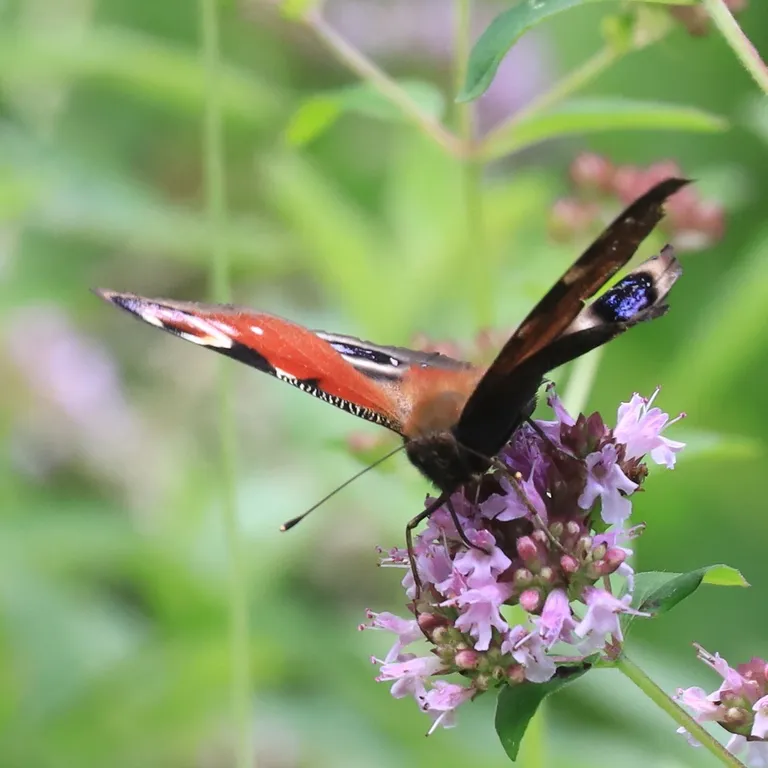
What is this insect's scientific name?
Aglais io
